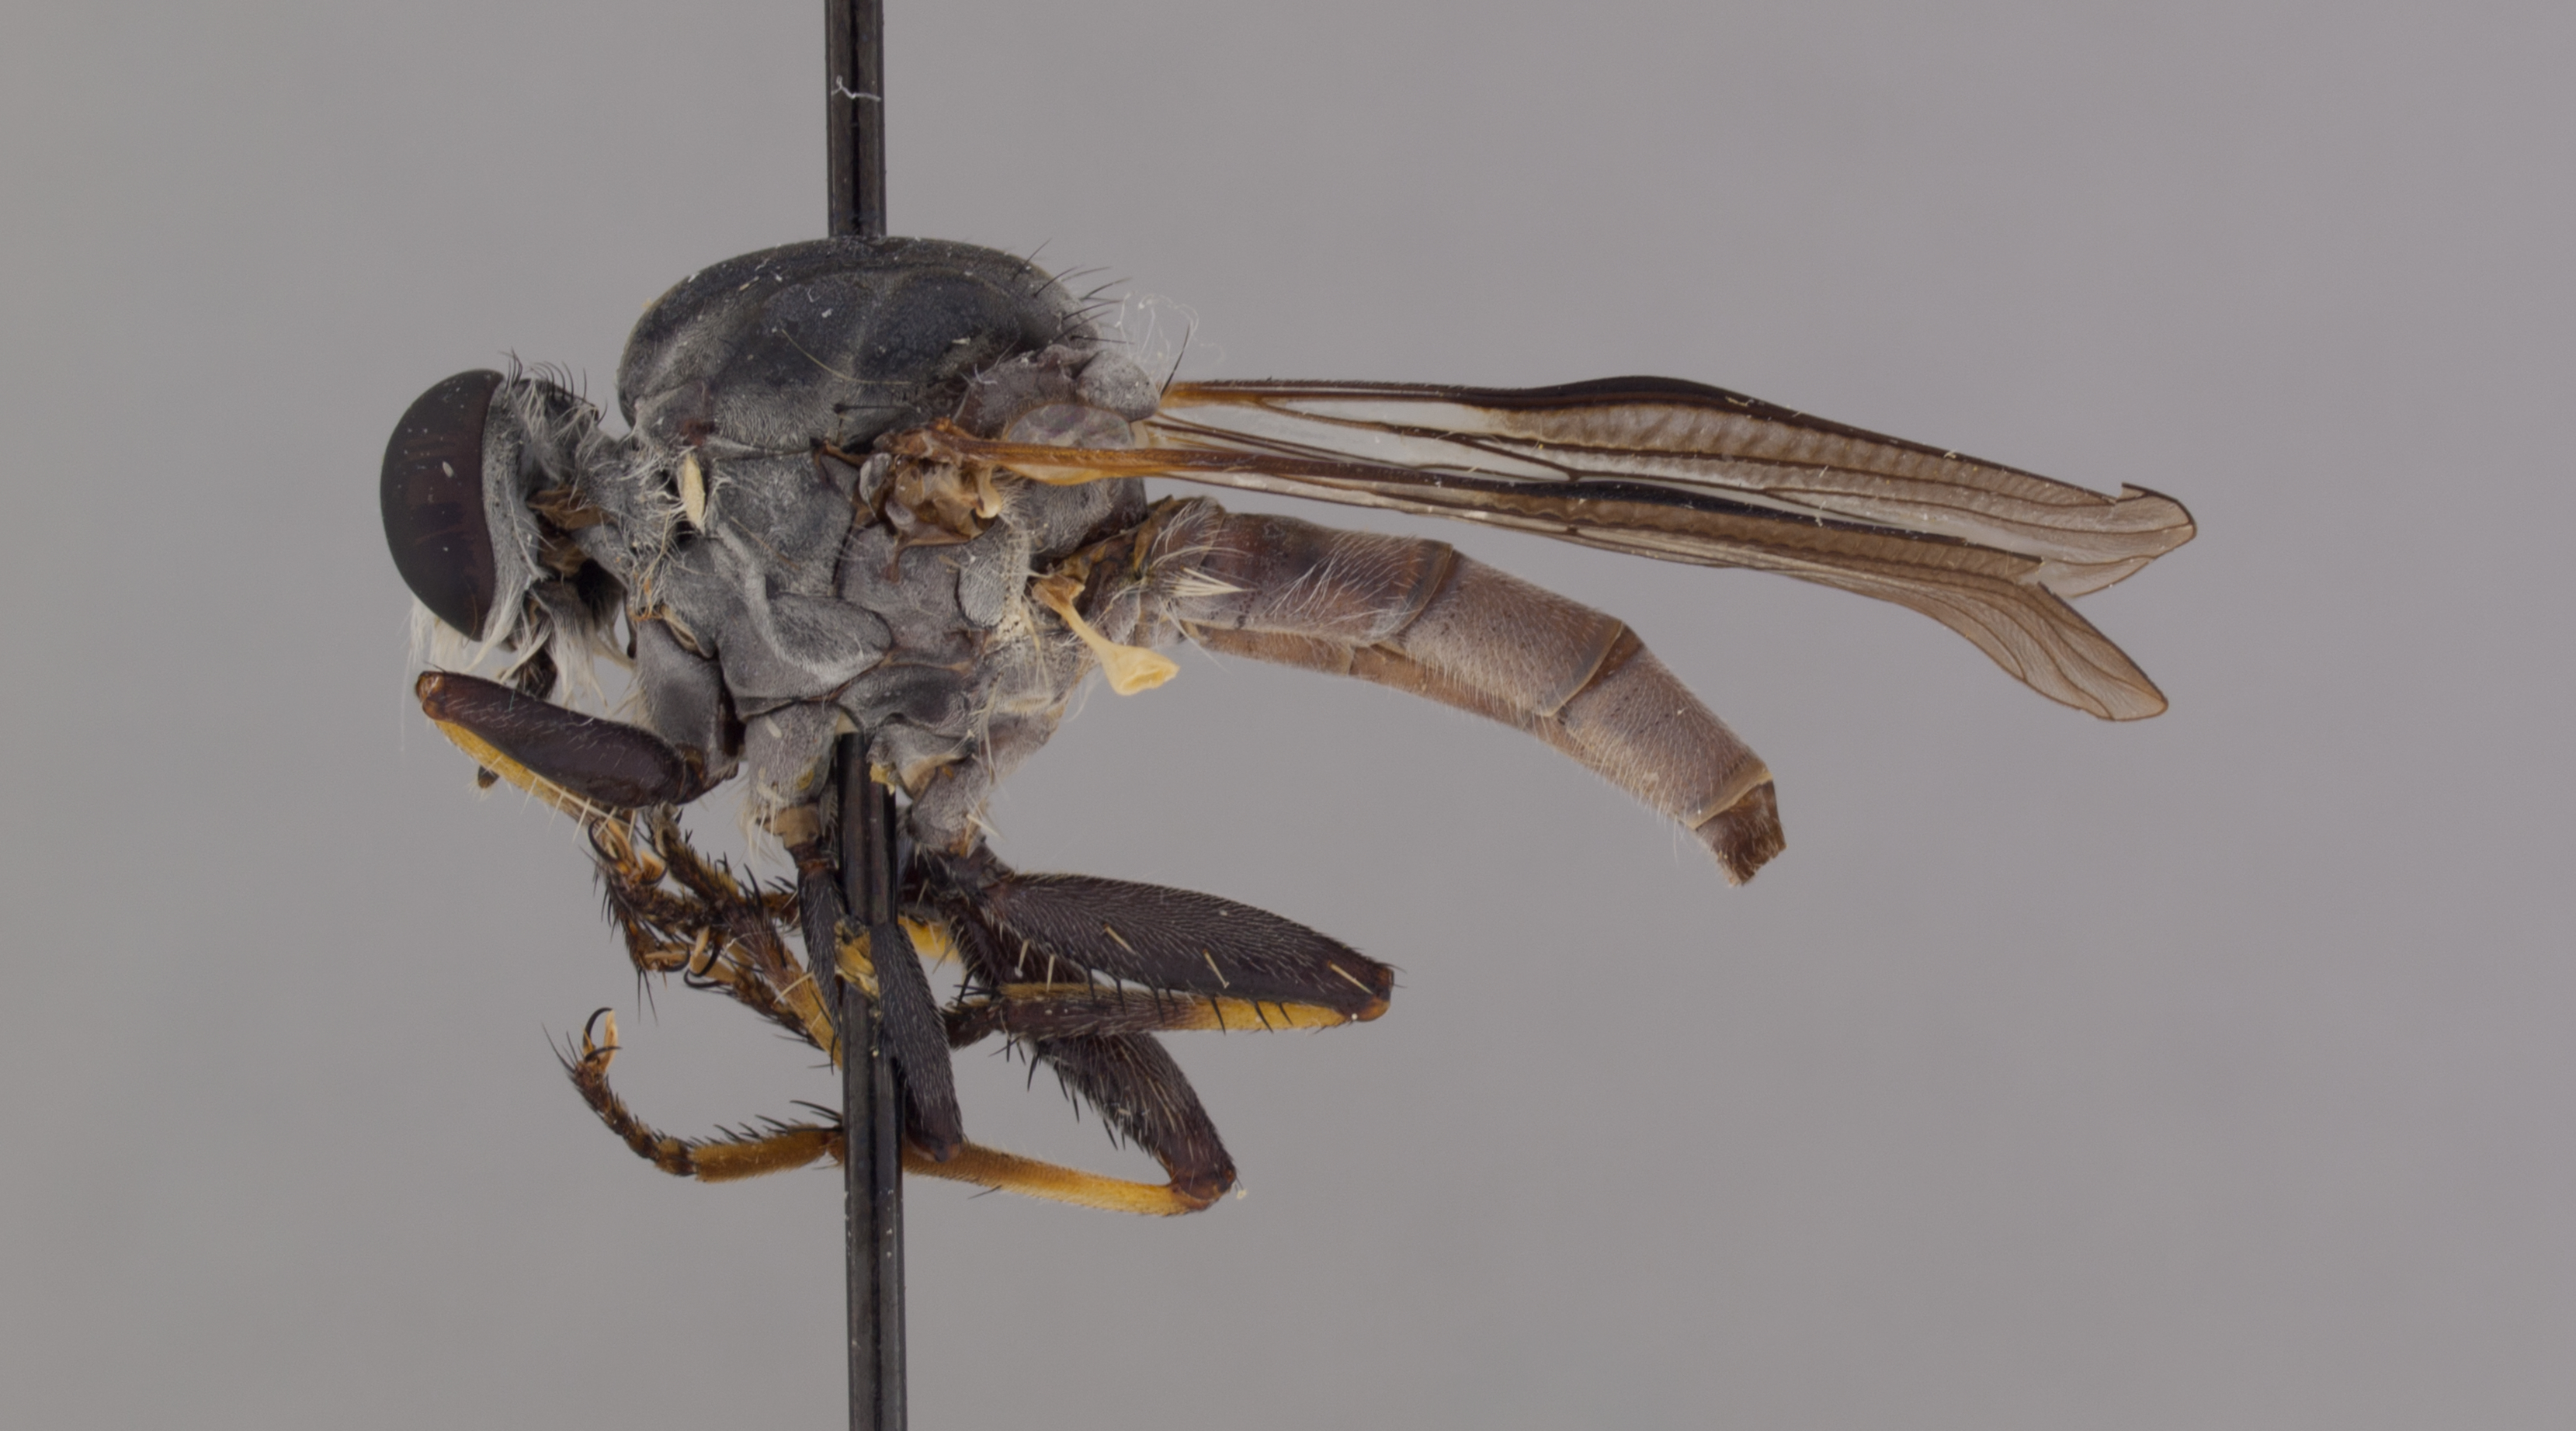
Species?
Ommatius pulverius
